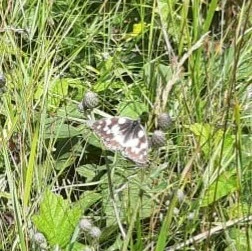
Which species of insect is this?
Melanargia galathea
